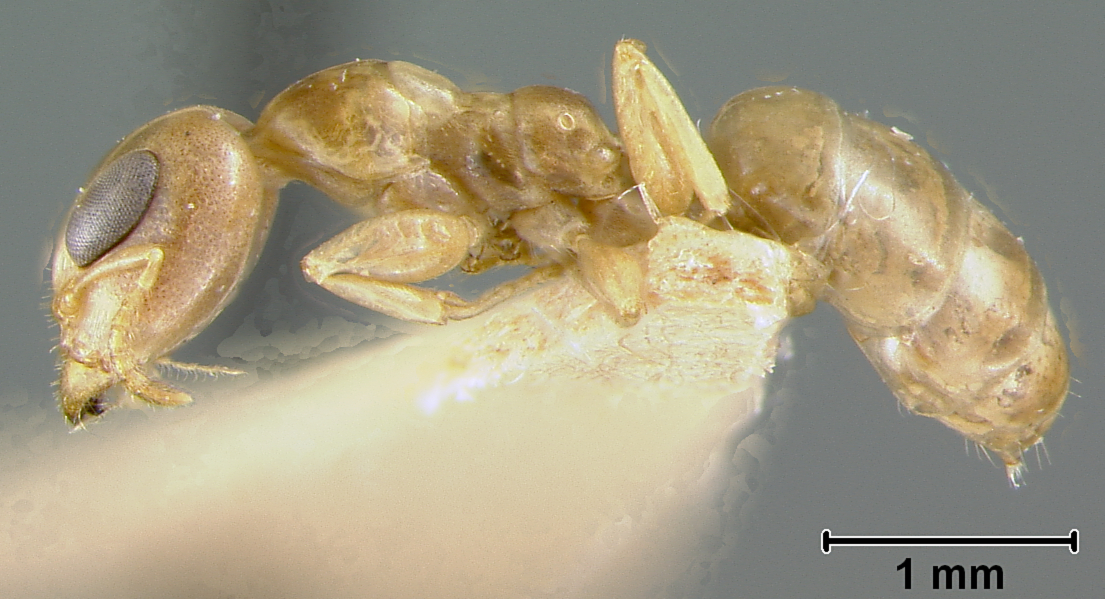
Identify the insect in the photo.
Gesomyrmex luzonensis
